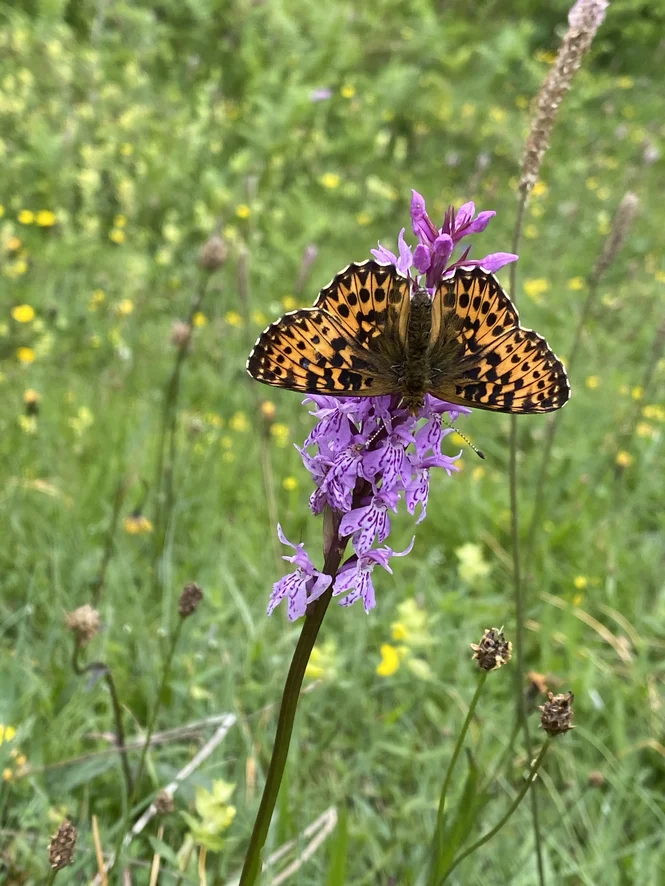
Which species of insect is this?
Boloria titania
